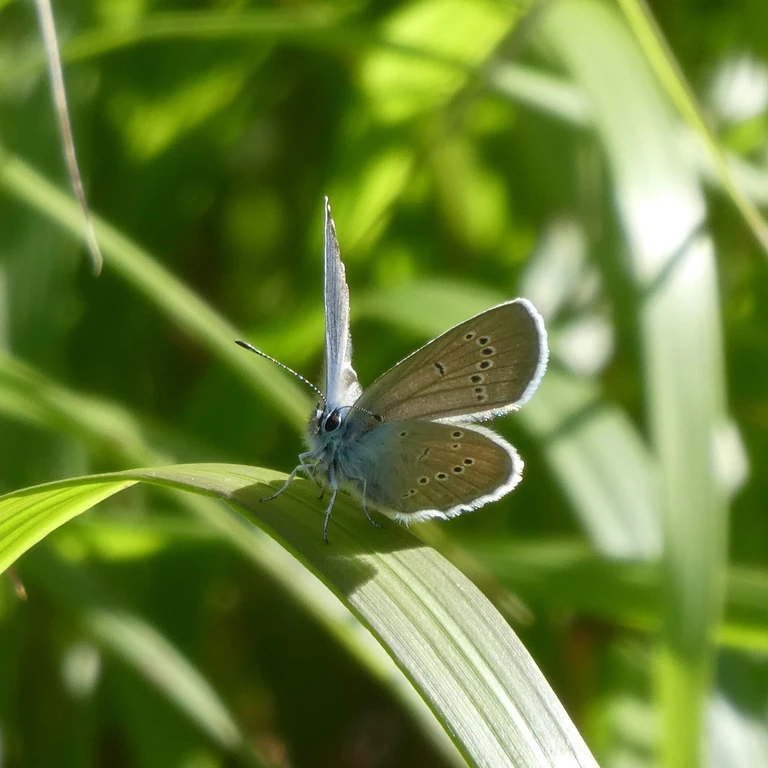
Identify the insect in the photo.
Cyaniris semiargus
